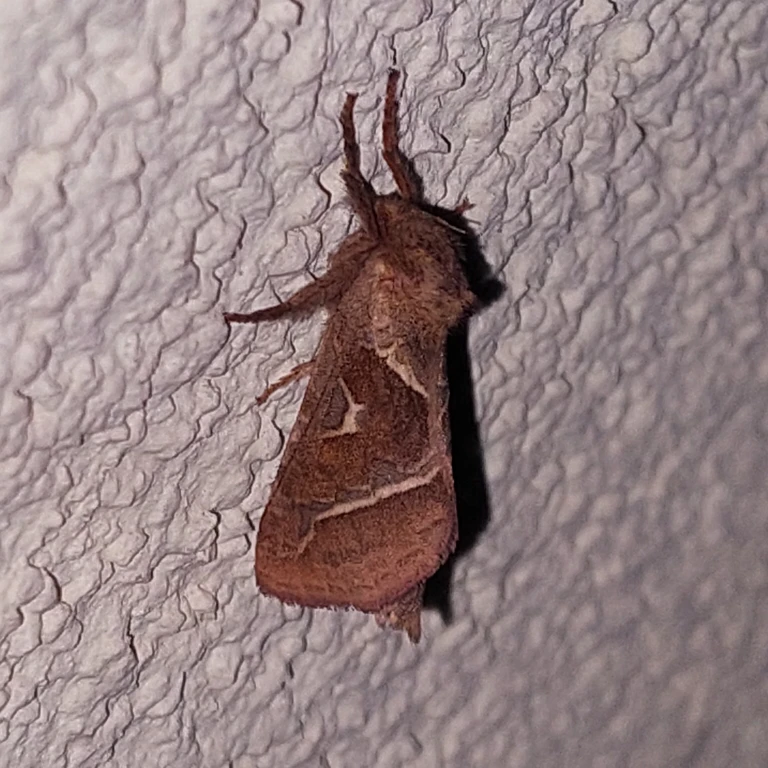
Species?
Triodia sylvina
